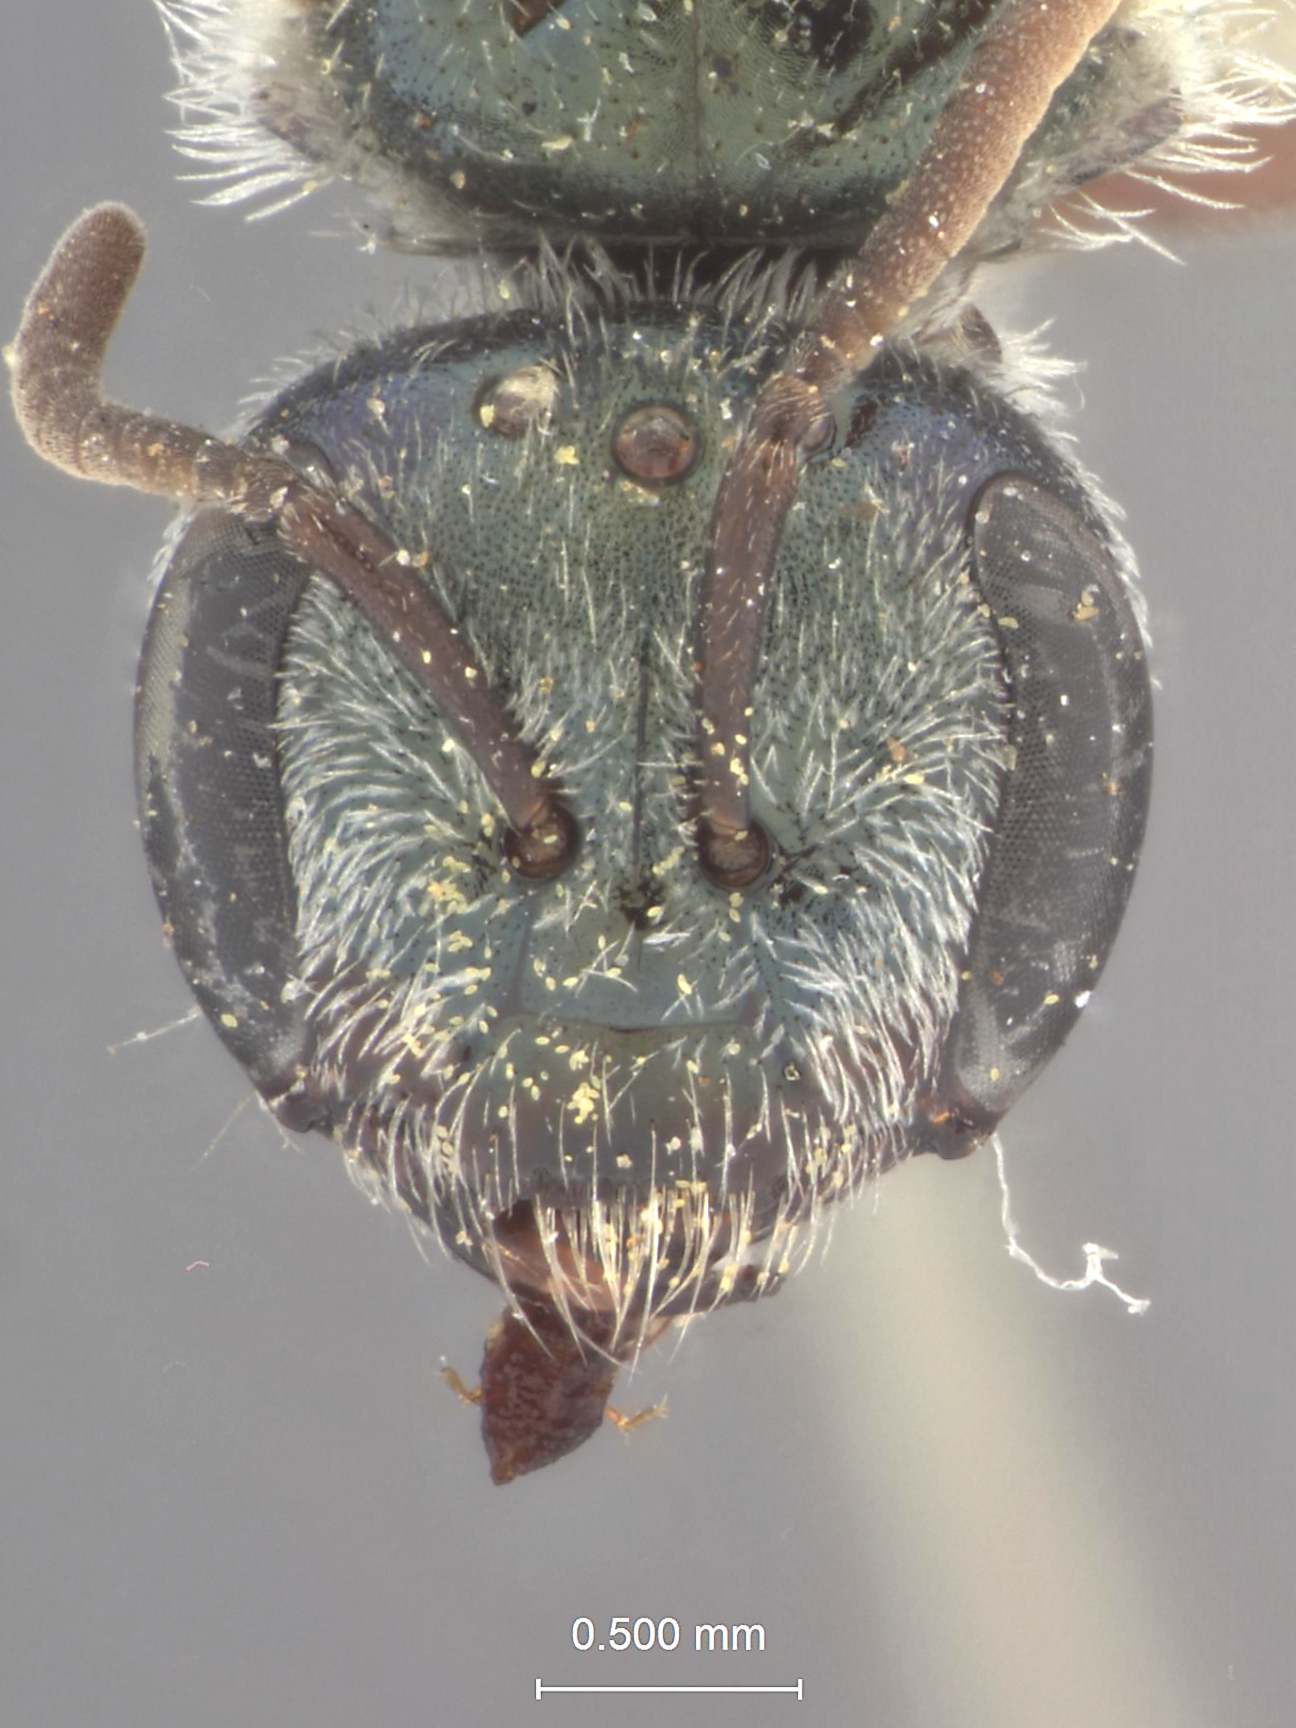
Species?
Halictus crassiceps
